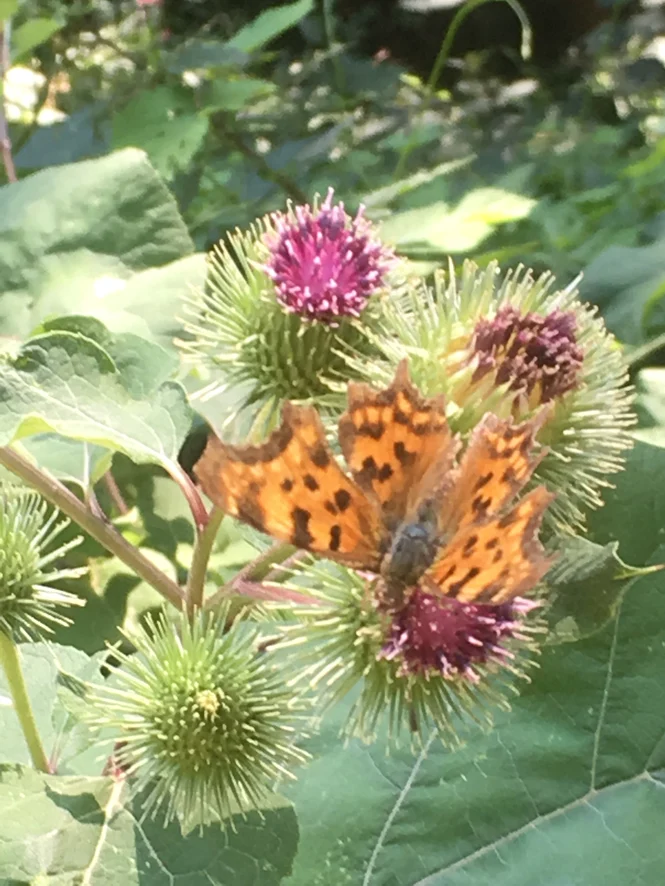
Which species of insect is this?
Polygonia c-album
